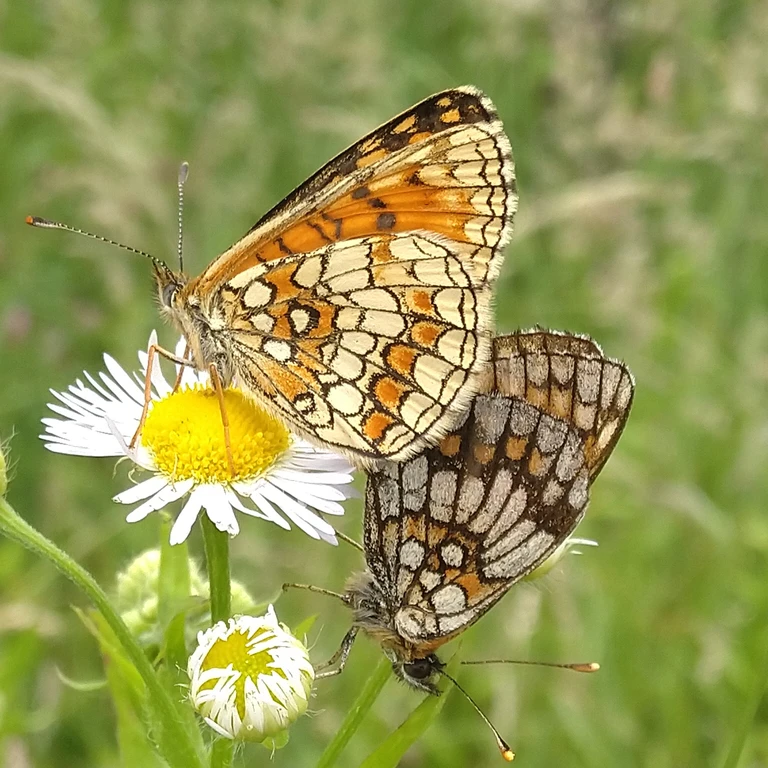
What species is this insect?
Melitaea athalia
